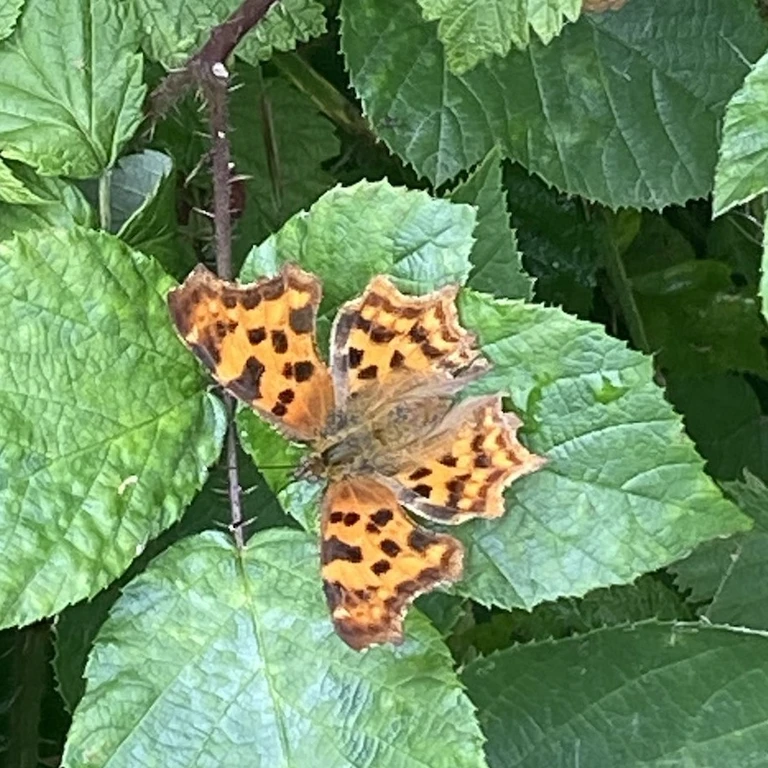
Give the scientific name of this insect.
Polygonia c-album
